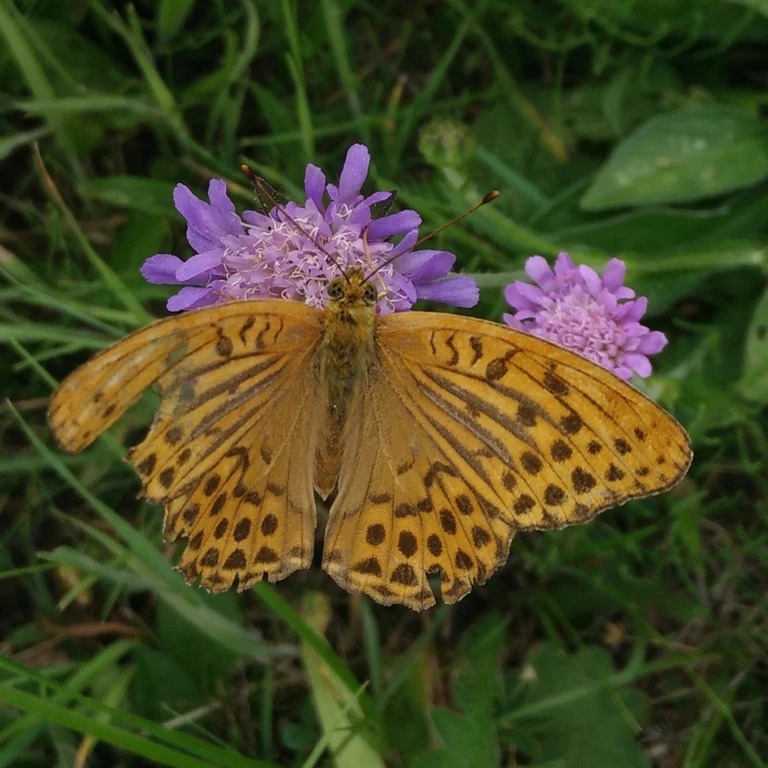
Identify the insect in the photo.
Argynnis paphia
